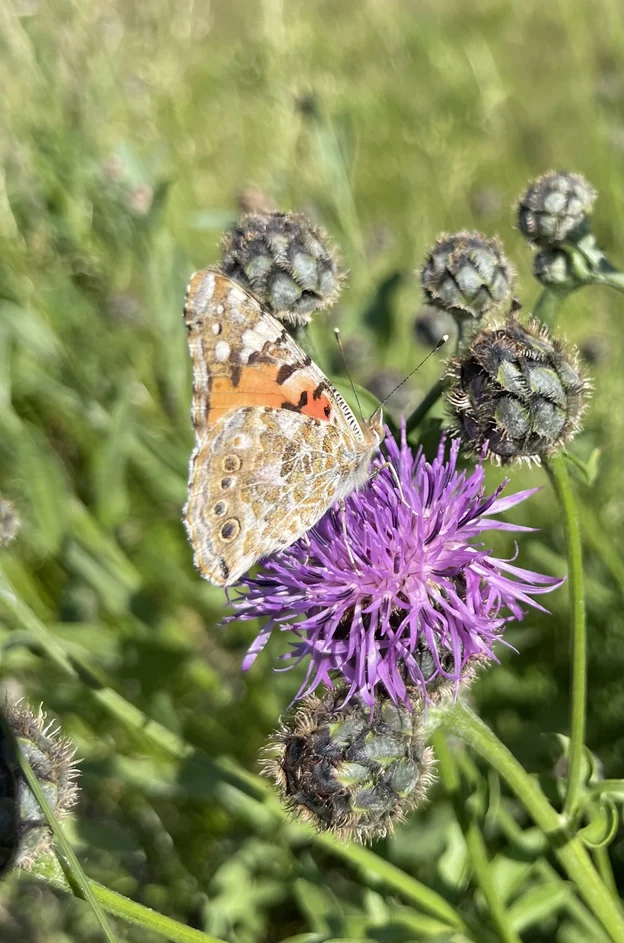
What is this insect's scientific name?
Vanessa cardui
